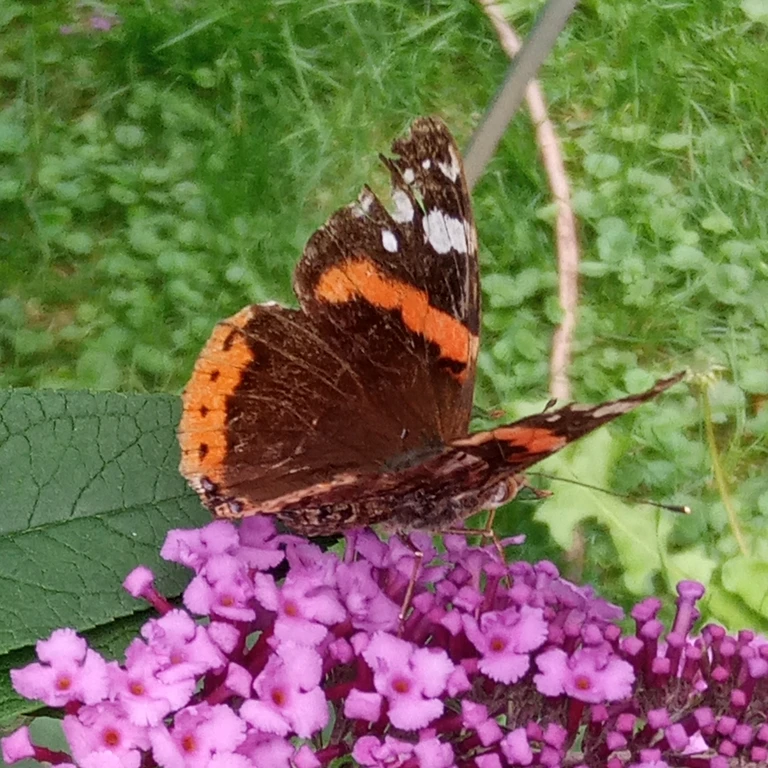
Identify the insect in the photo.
Vanessa atalanta
